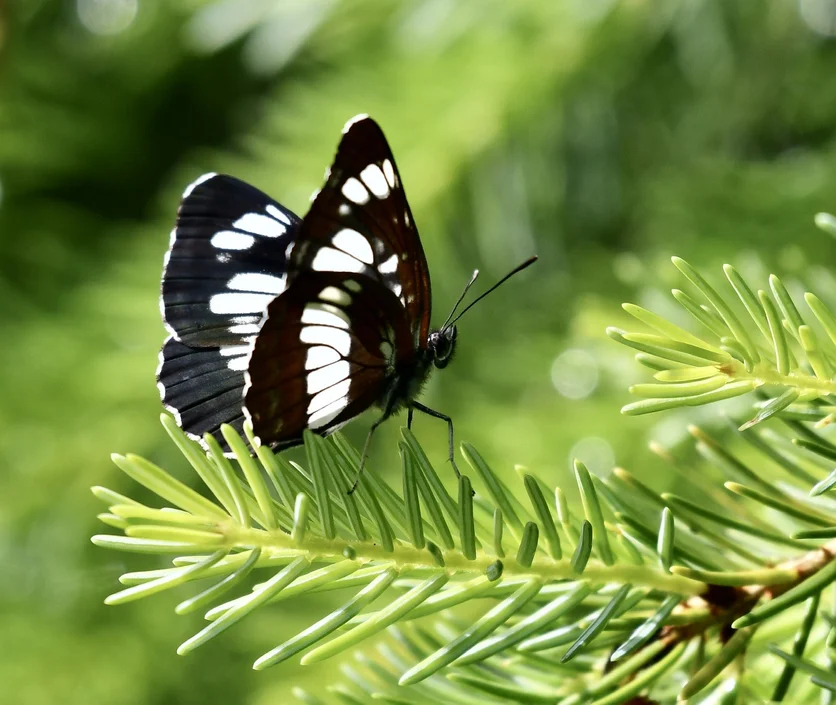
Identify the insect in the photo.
Neptis rivularis
